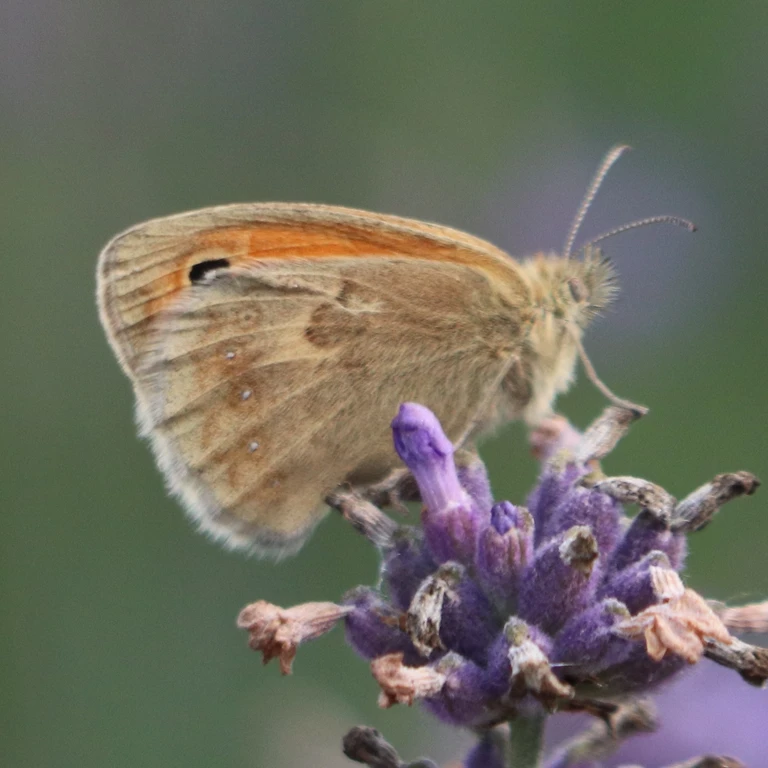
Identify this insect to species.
Coenonympha pamphilus
